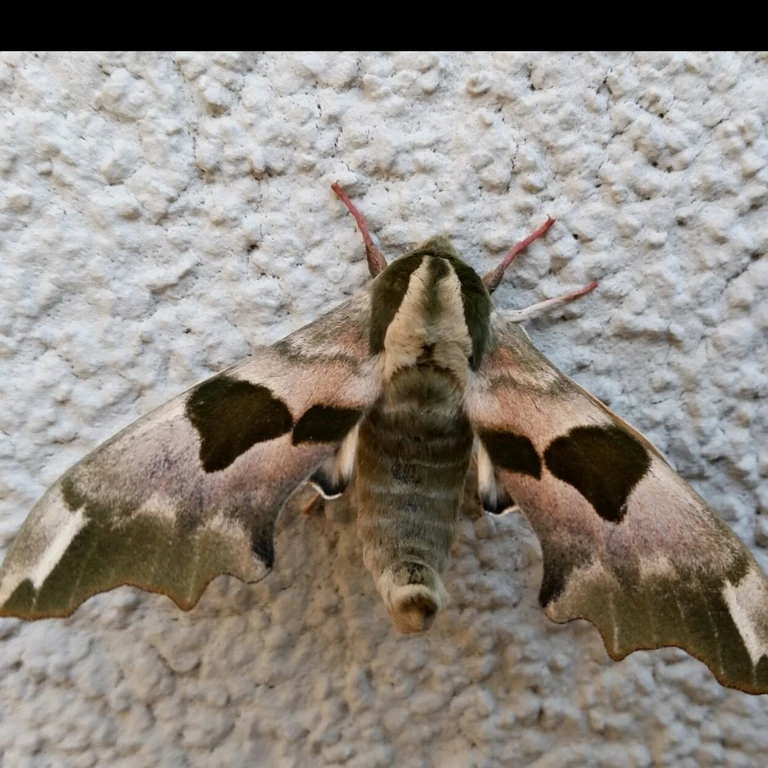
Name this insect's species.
Mimas tiliae
